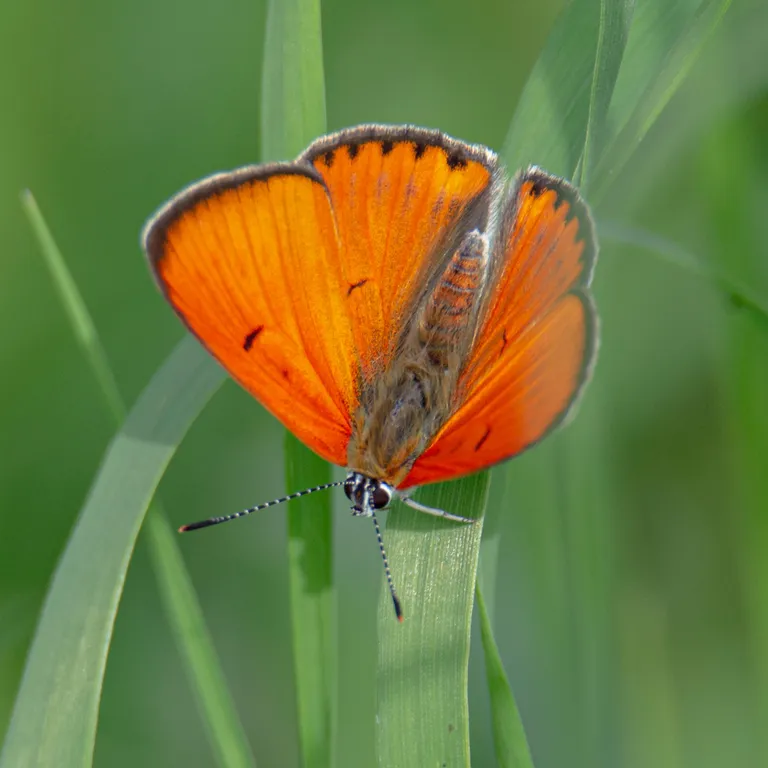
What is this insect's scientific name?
Lycaena dispar
